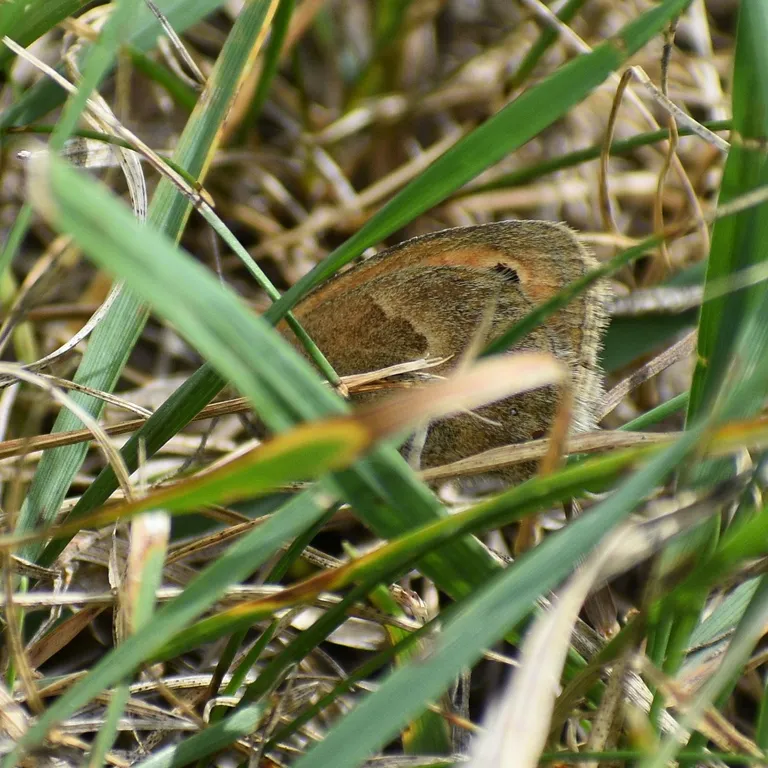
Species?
Coenonympha pamphilus
